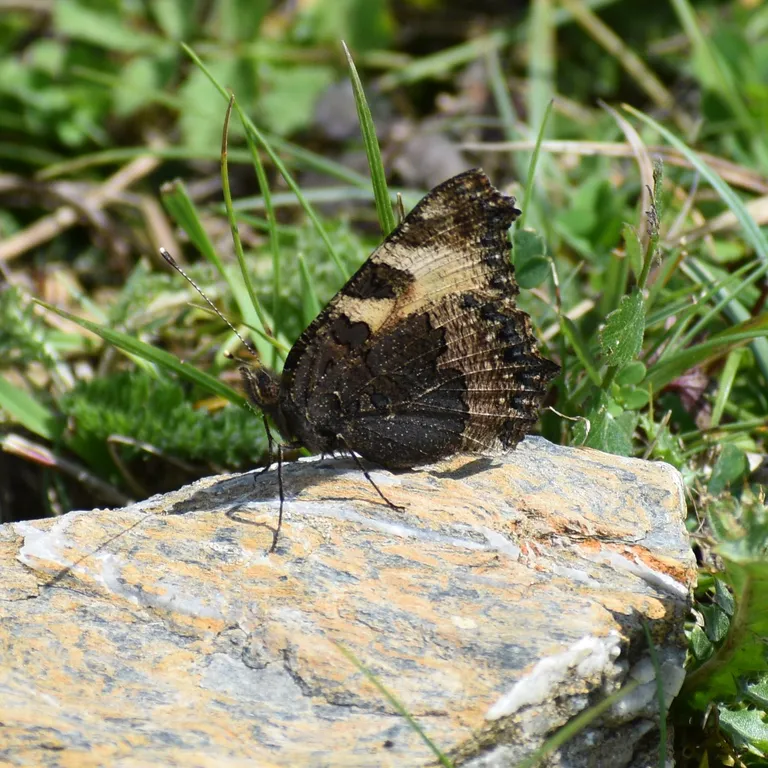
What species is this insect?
Aglais urticae
